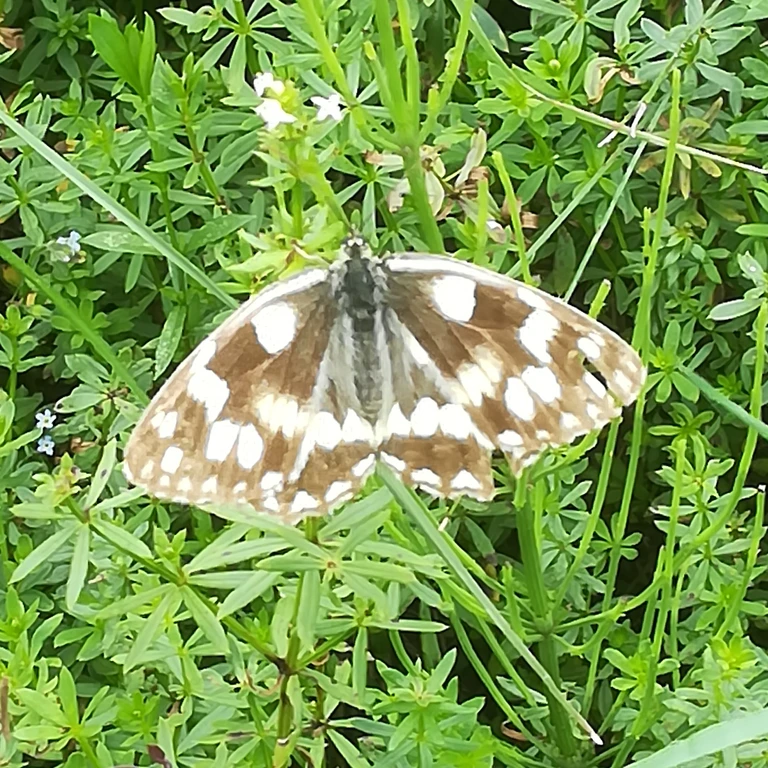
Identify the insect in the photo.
Melanargia galathea
